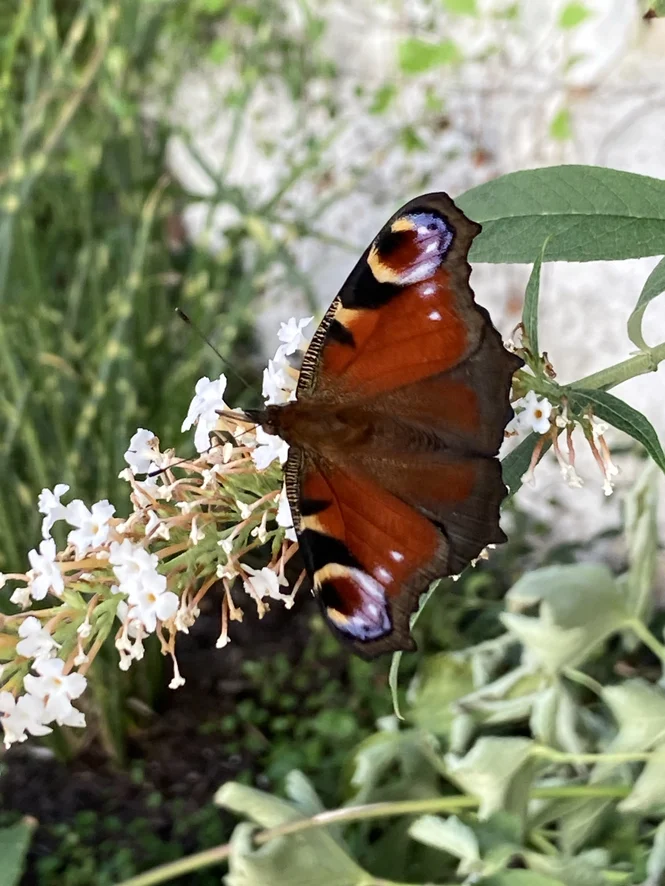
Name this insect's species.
Aglais io
